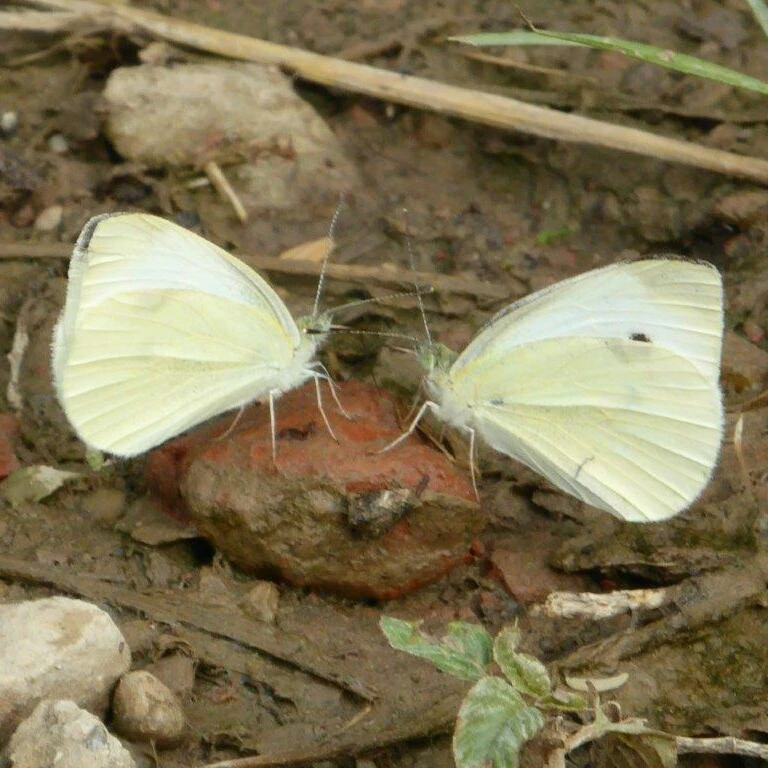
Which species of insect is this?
Pieris rapae
